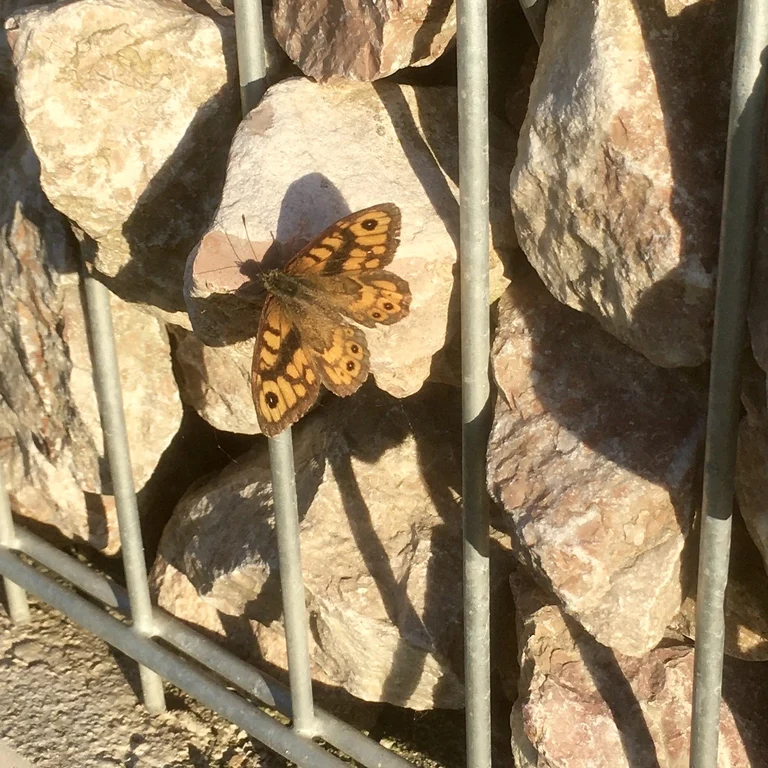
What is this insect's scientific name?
Lasiommata megera (also Pararge megera)
